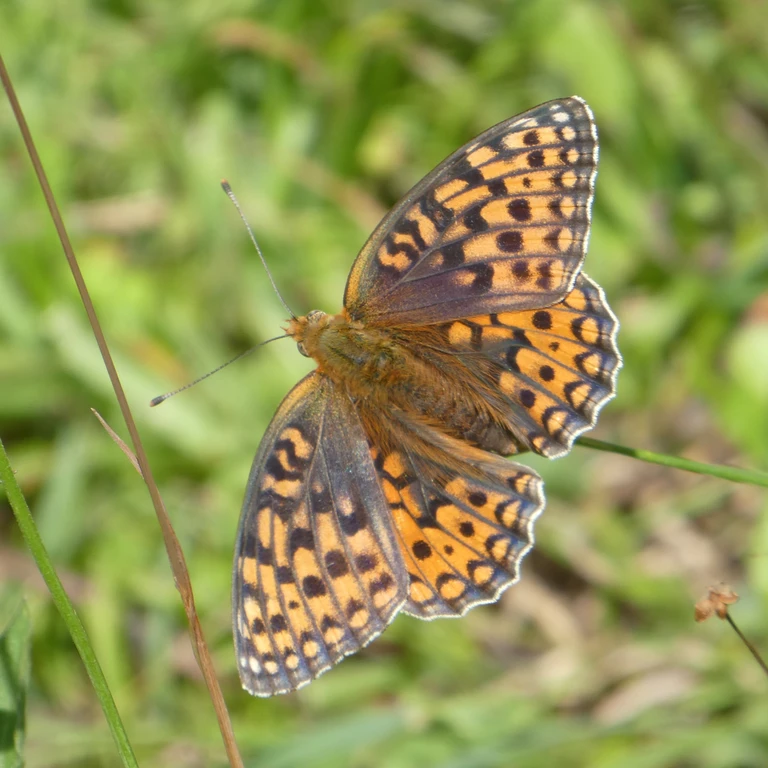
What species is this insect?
Fabriciana niobe
